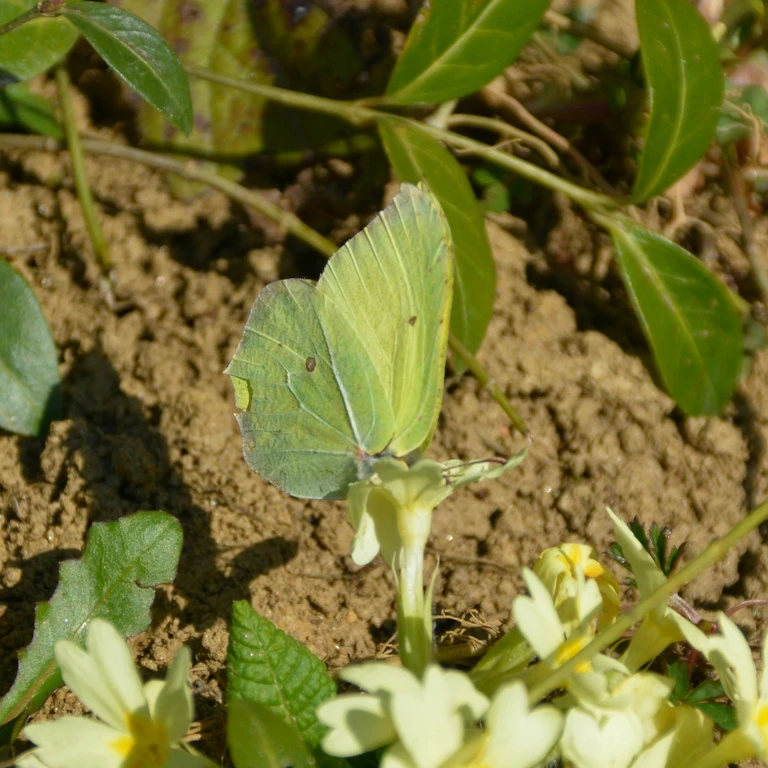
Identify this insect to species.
Gonepteryx rhamni
